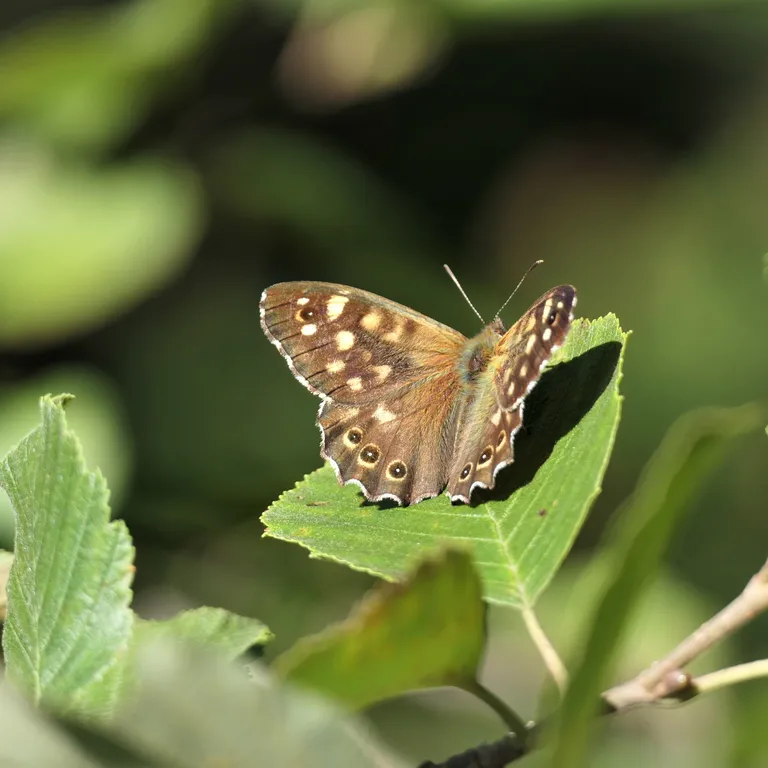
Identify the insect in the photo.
Pararge aegeria
